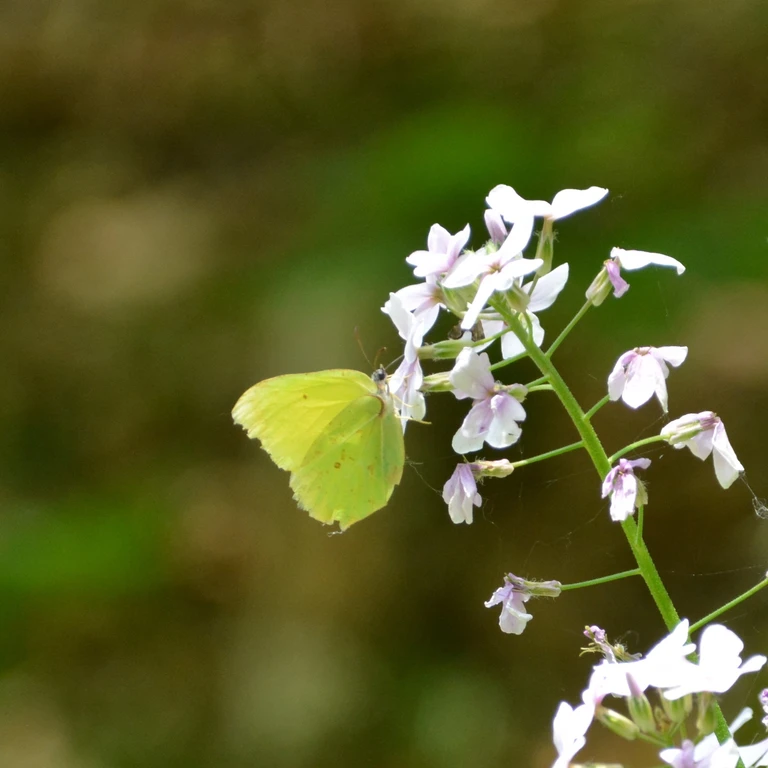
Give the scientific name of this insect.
Gonepteryx rhamni
